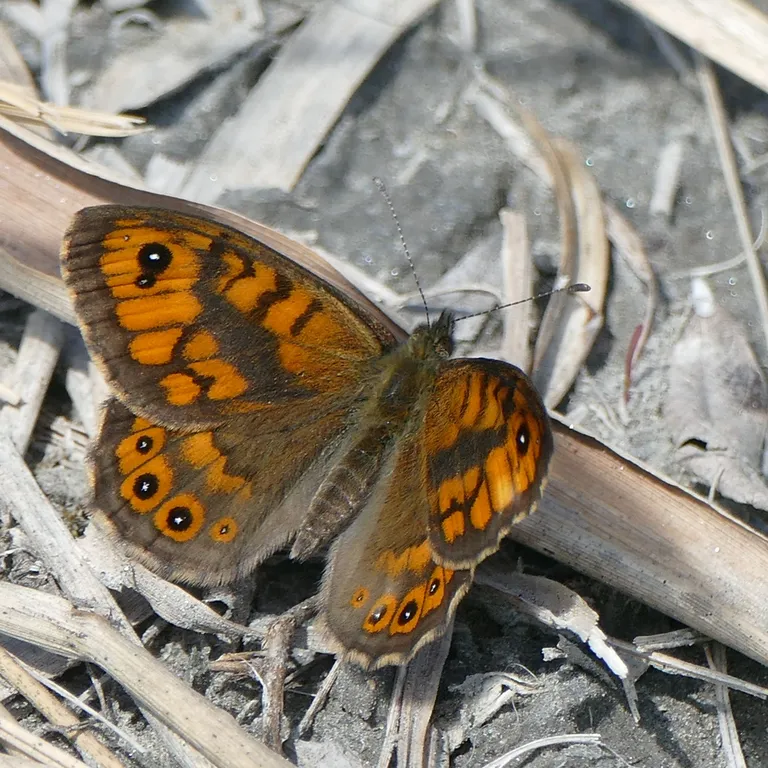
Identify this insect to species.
Lasiommata megera (also Pararge megera)
